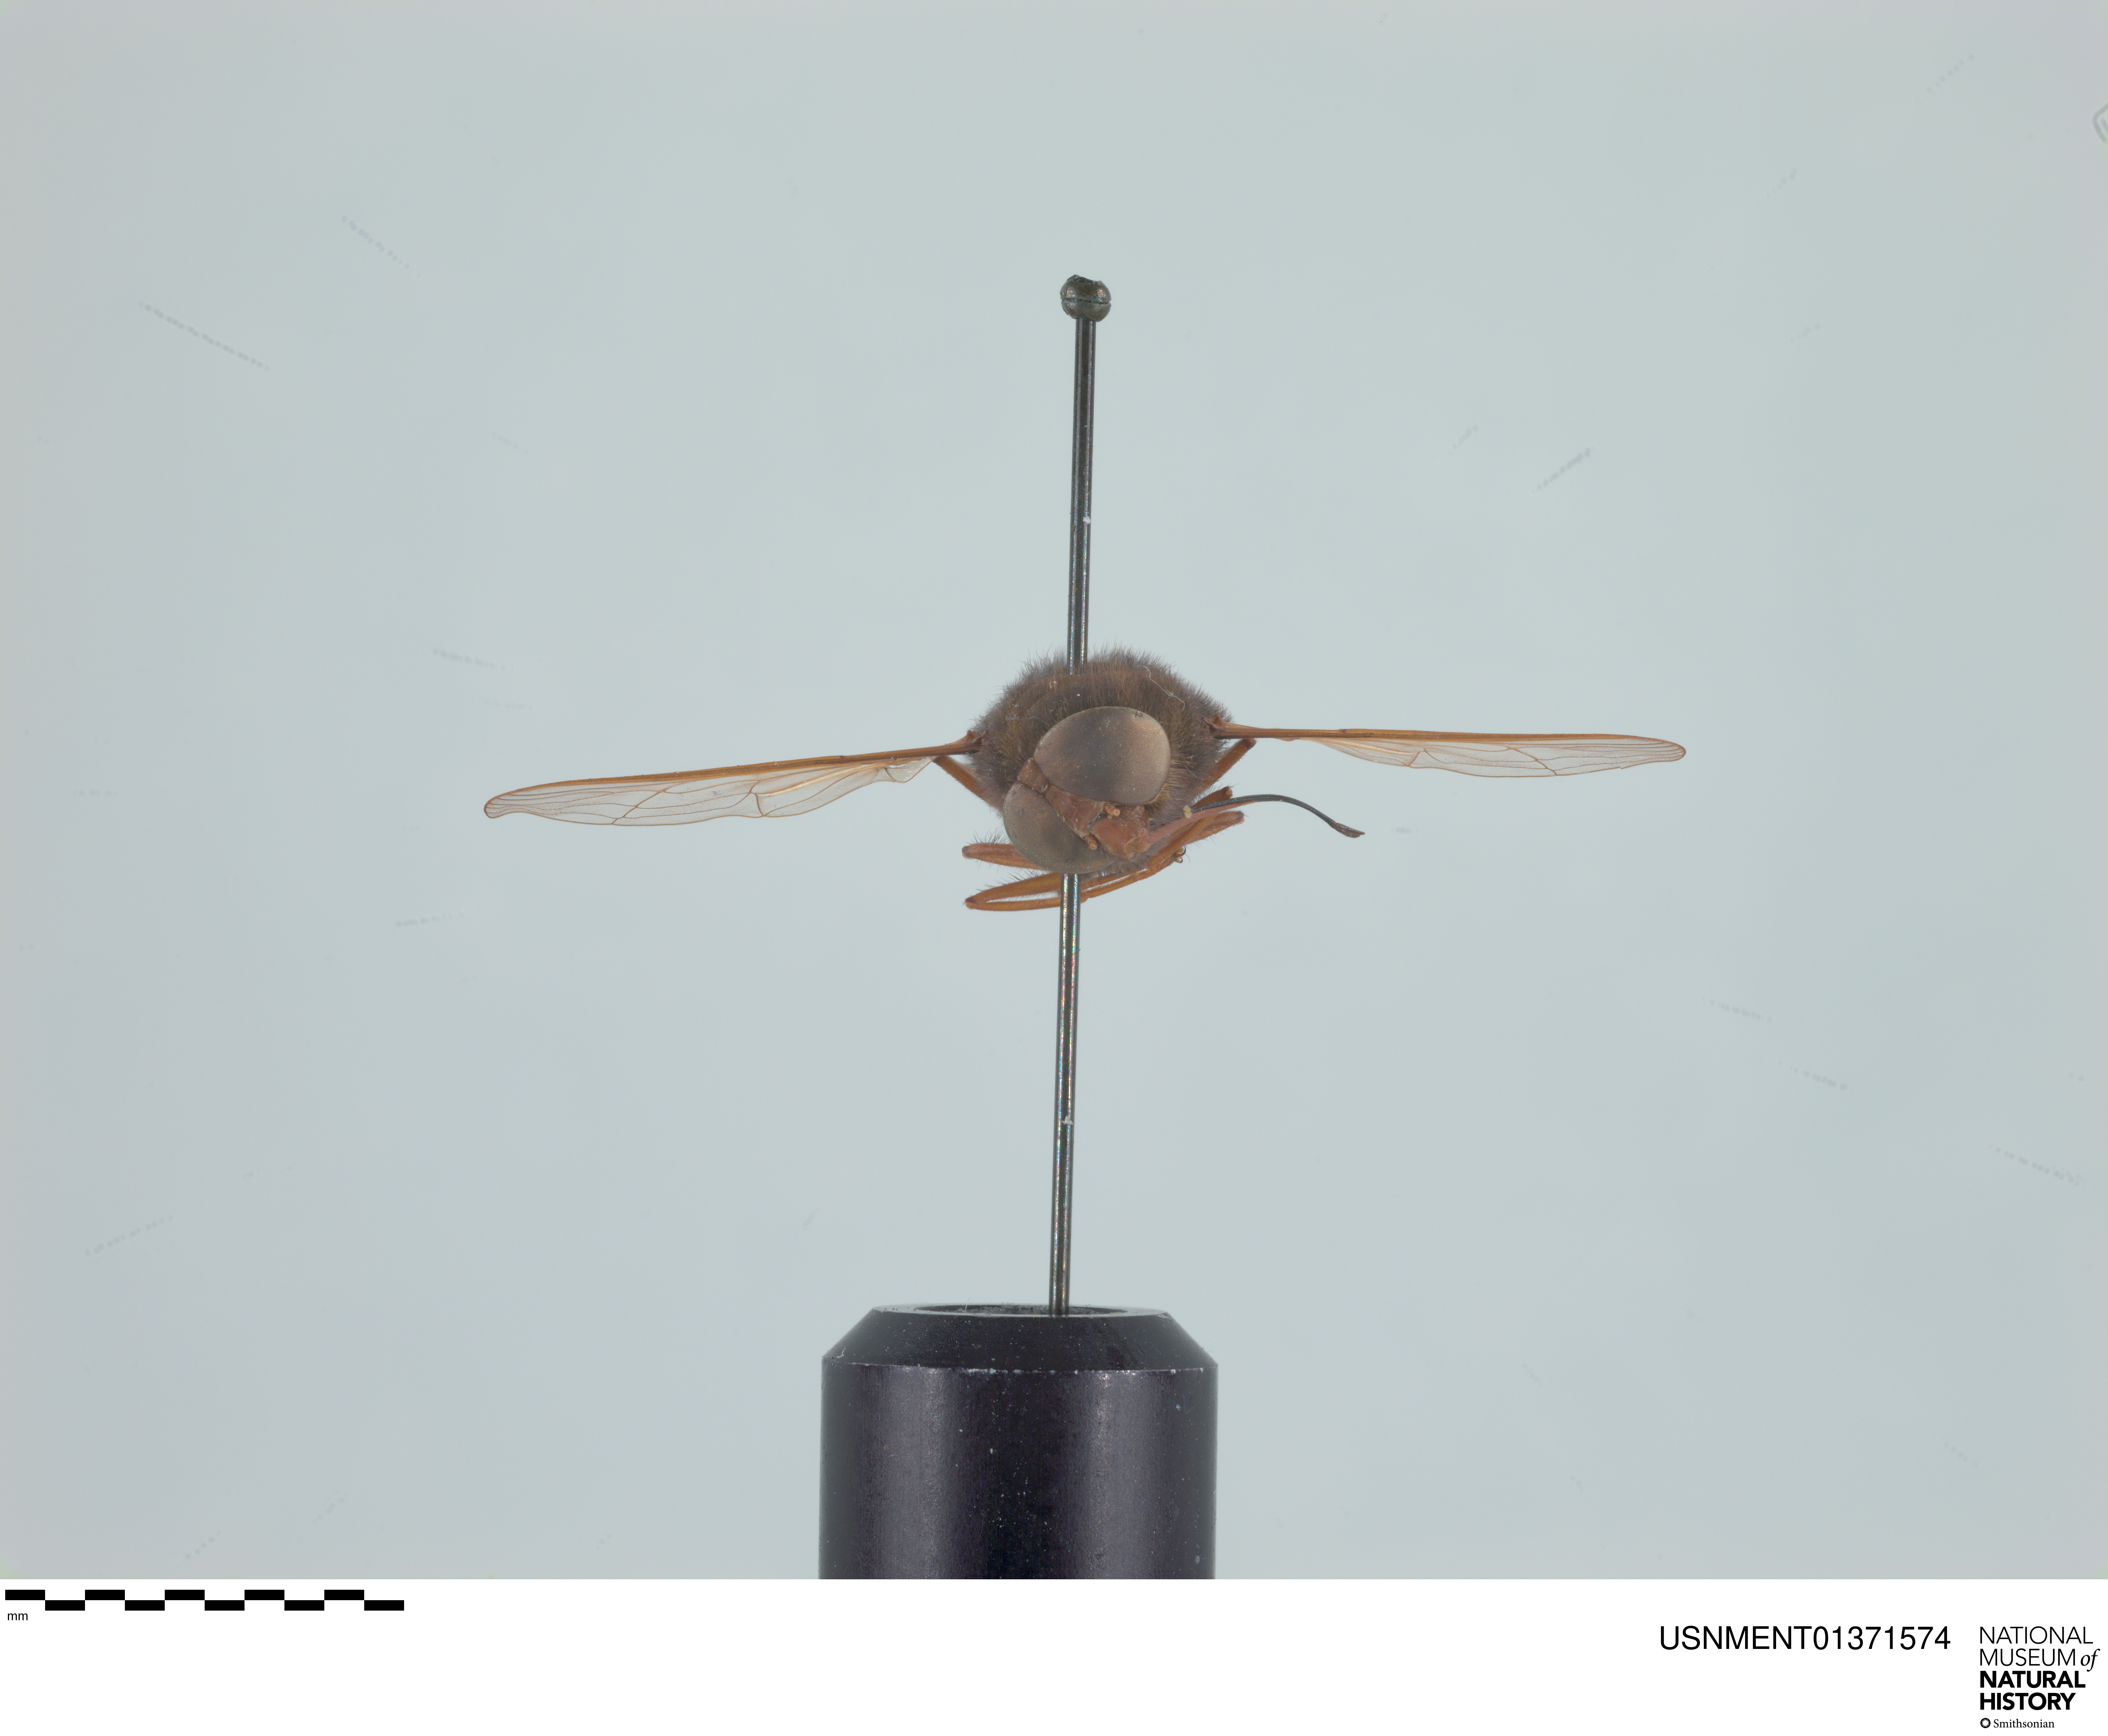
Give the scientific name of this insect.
Prosoeca atra
